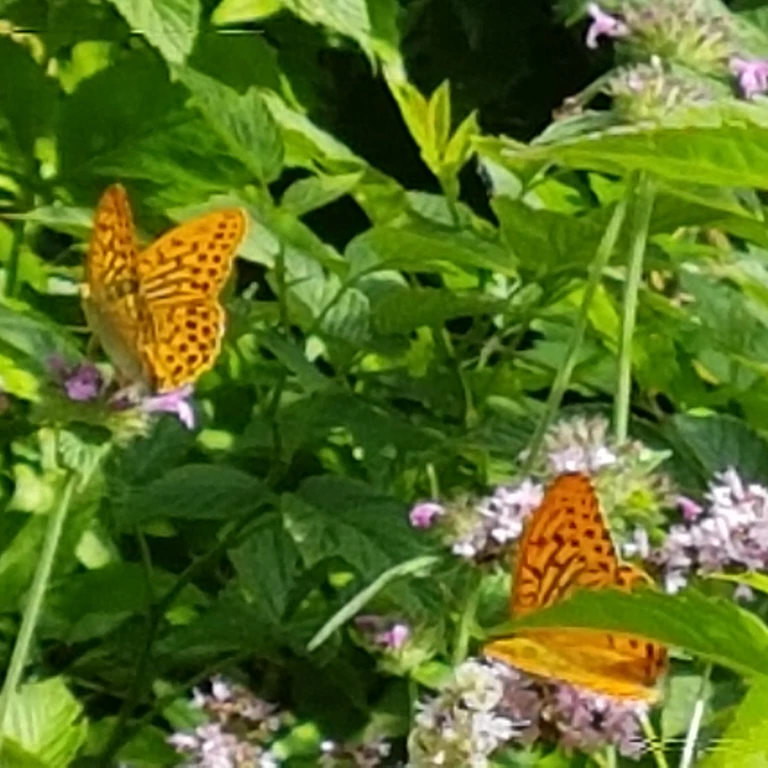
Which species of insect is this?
Argynnis paphia
